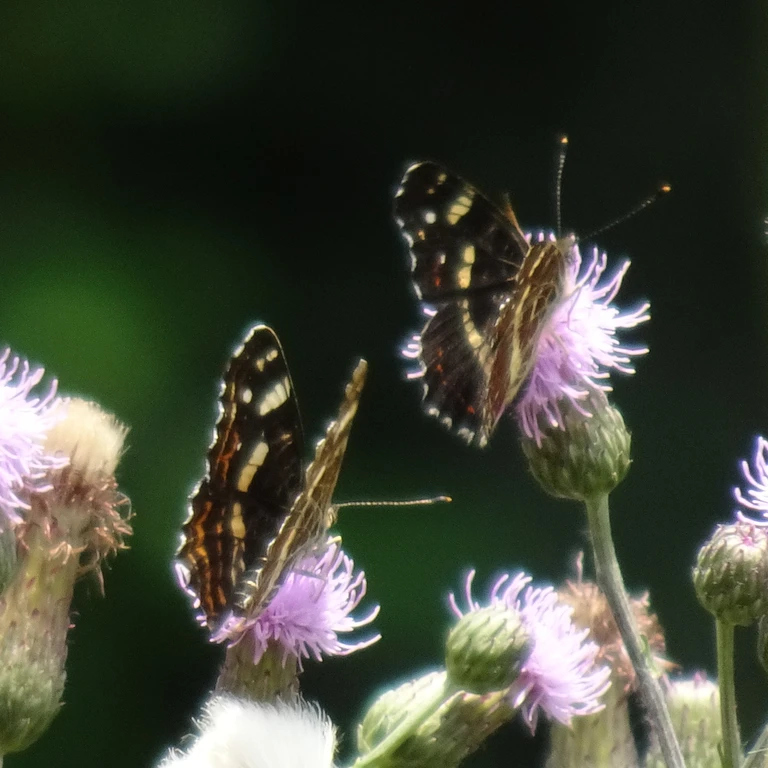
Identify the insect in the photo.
Araschnia levana
